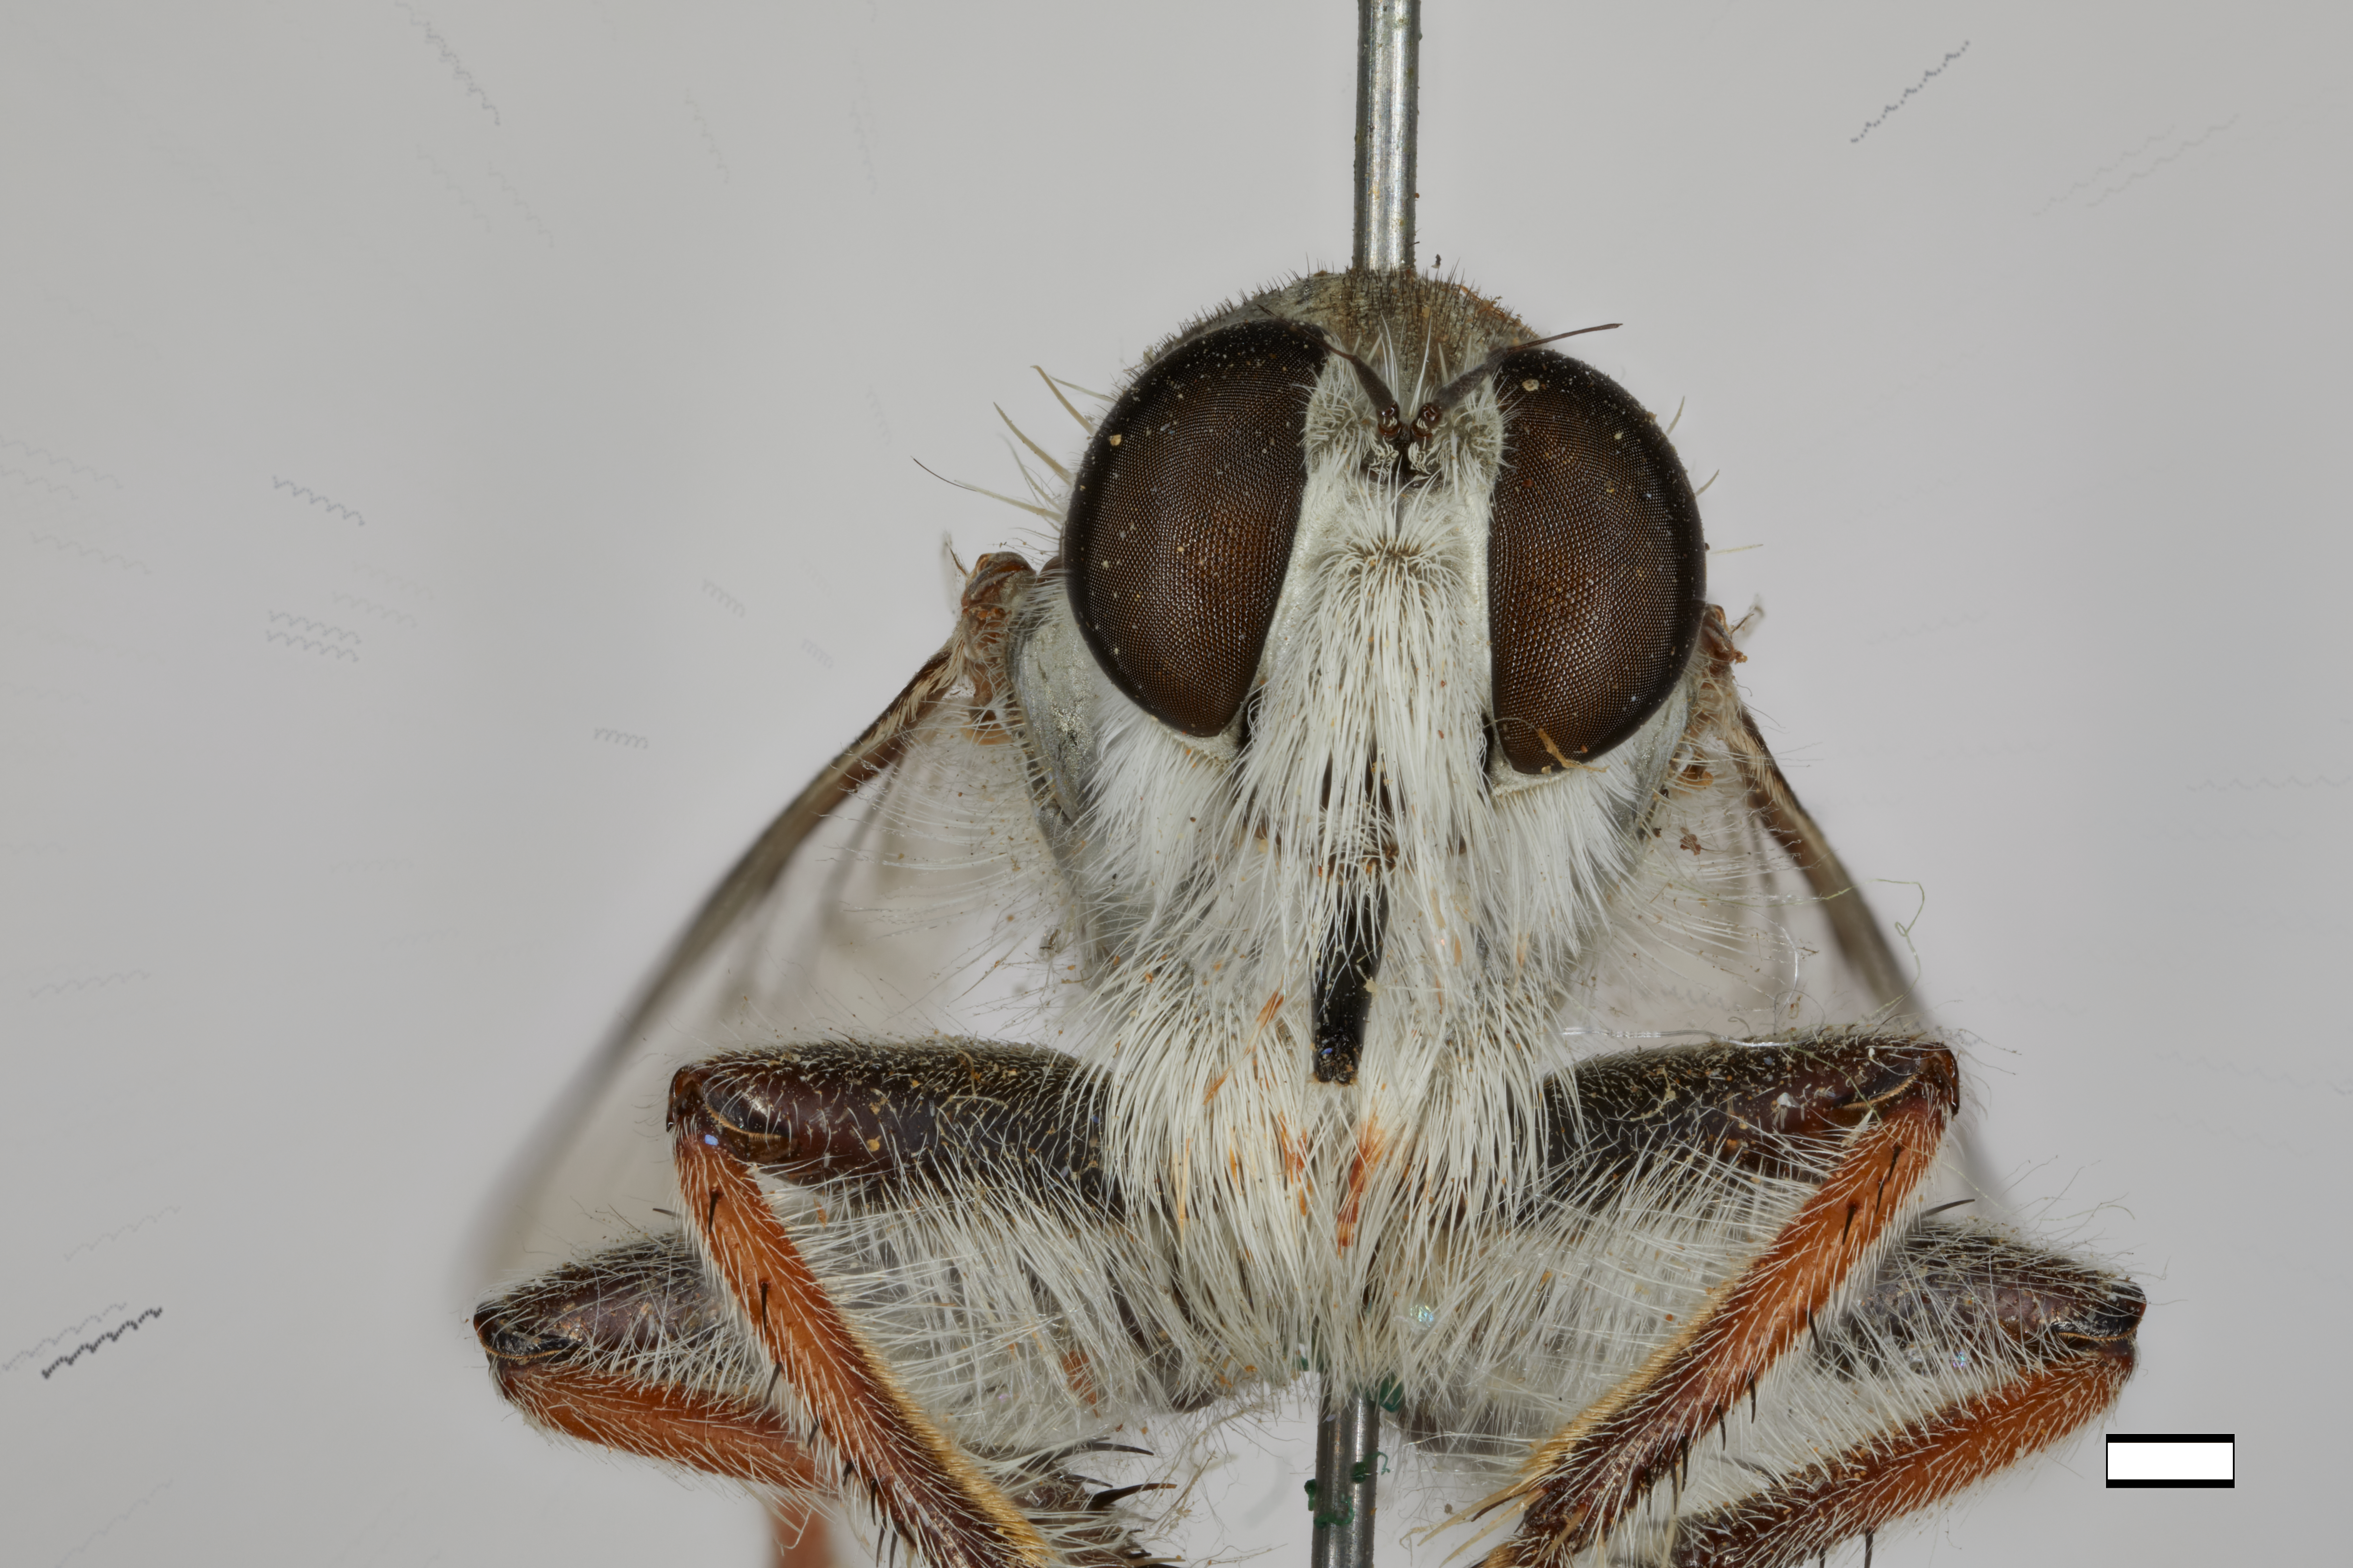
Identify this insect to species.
Efferia candida
